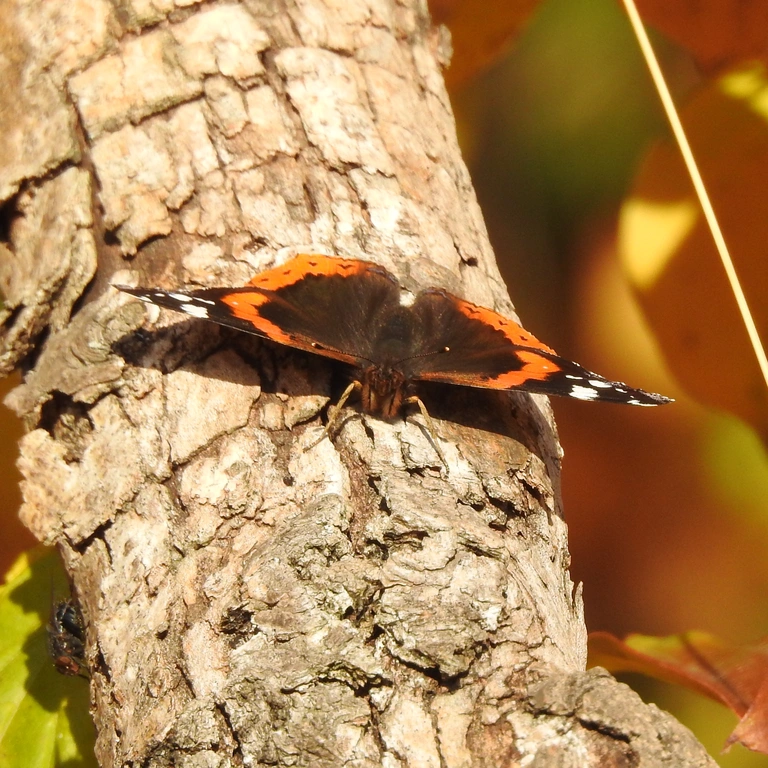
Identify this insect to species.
Vanessa atalanta
